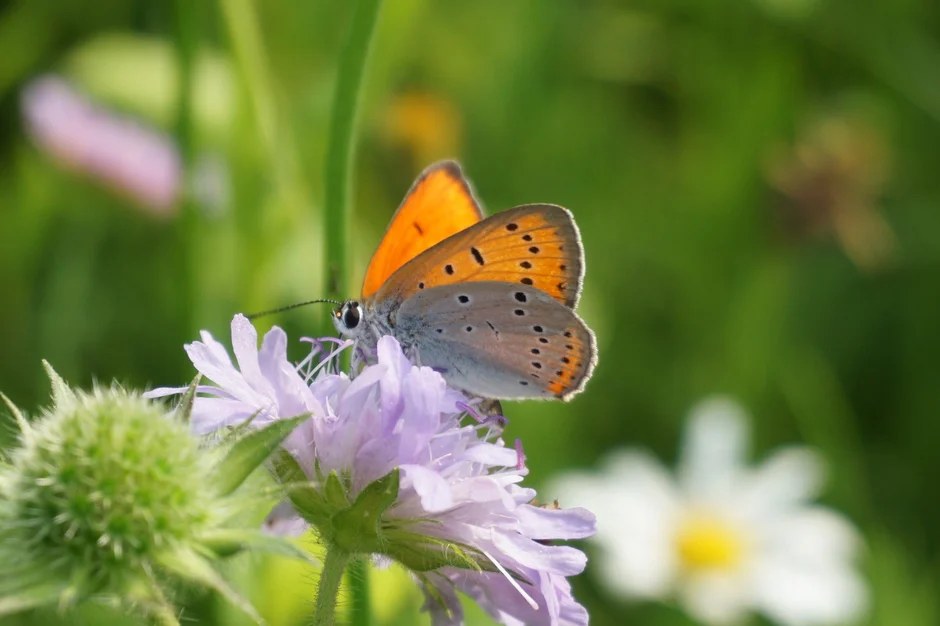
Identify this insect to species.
Lycaena dispar
